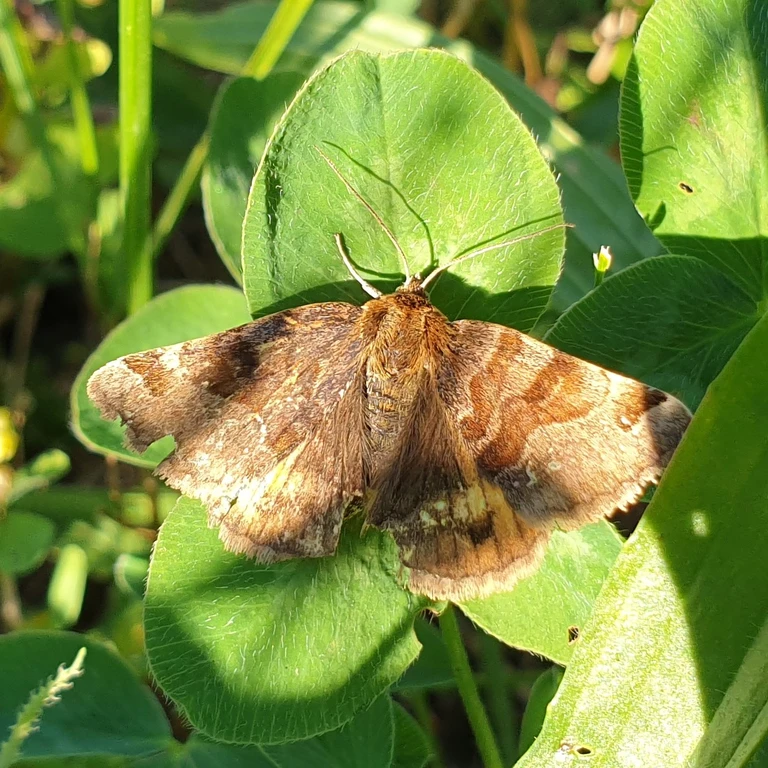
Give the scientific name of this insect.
Euclidia glyphica
